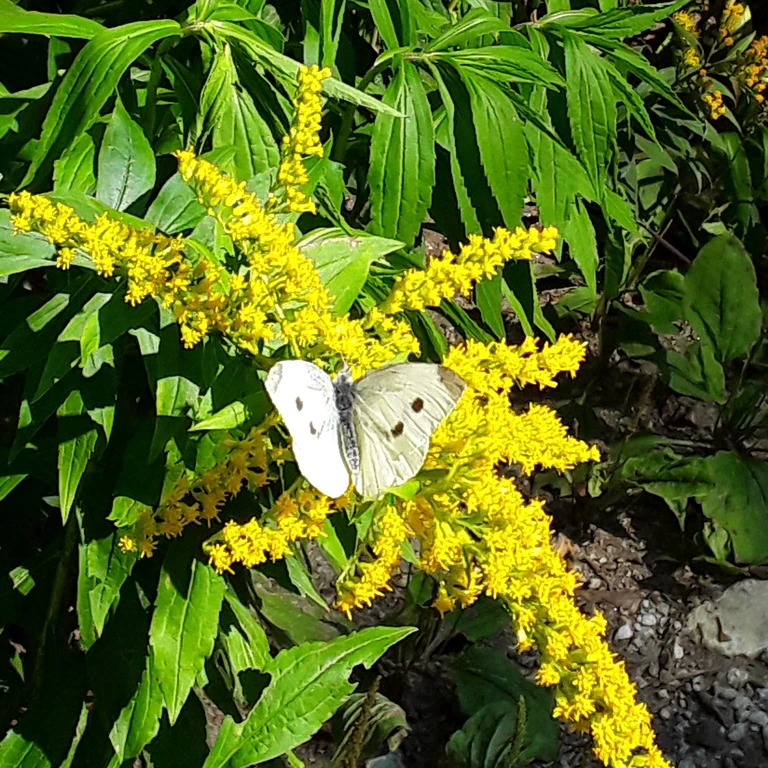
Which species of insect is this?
Pieris rapae
